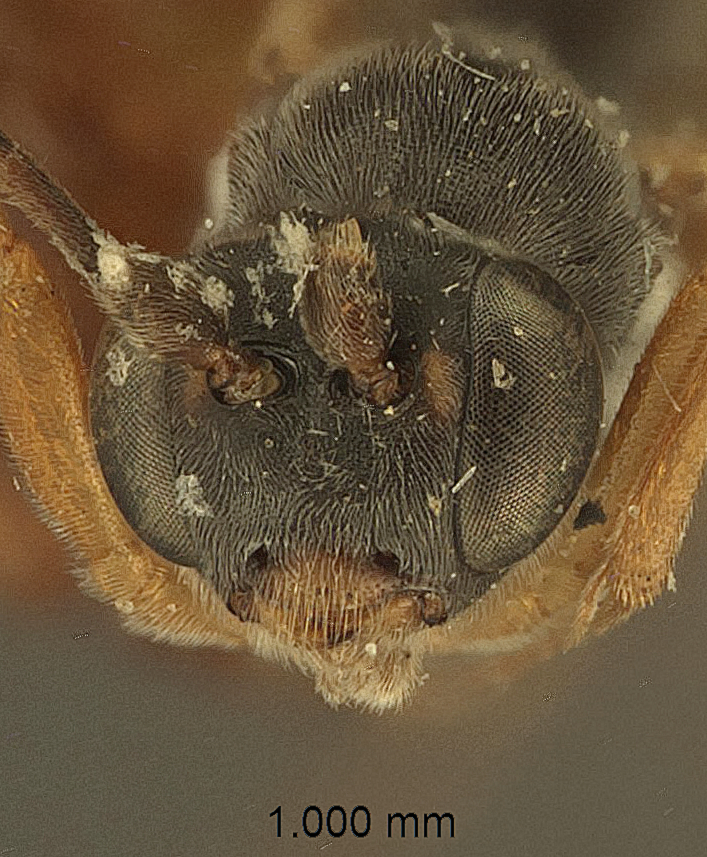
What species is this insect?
Pseuderipternus gracilipes
